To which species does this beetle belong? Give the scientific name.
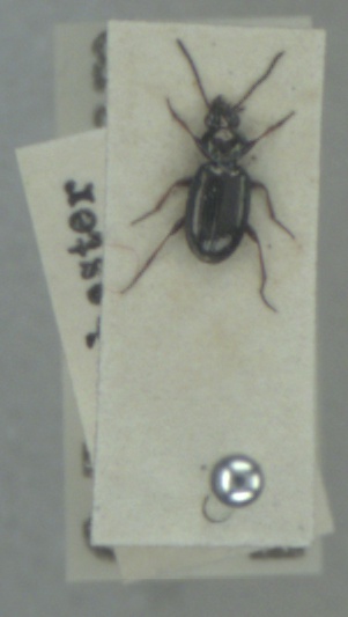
Bembidion lampros
